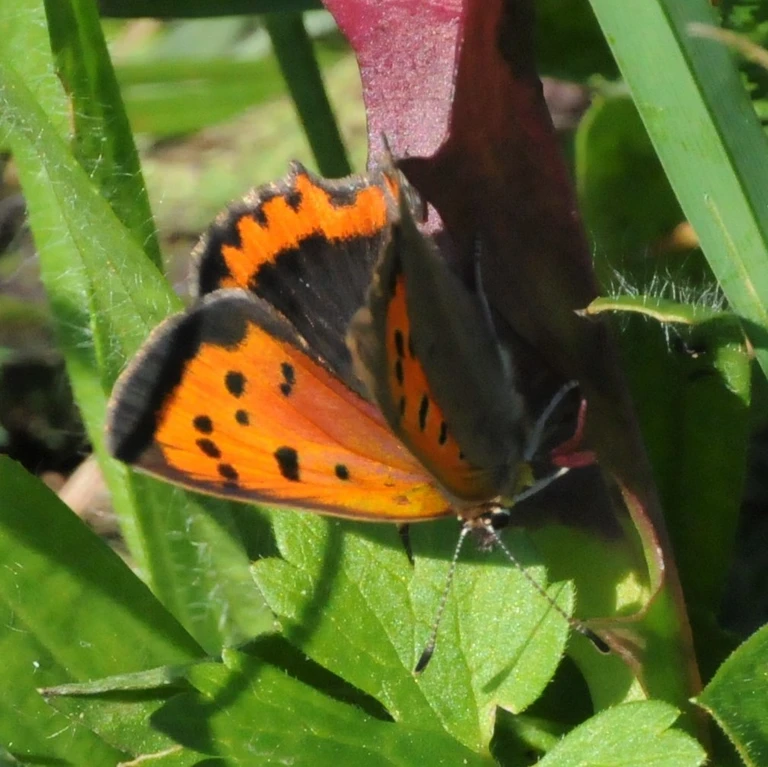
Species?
Lycaena phlaeas
